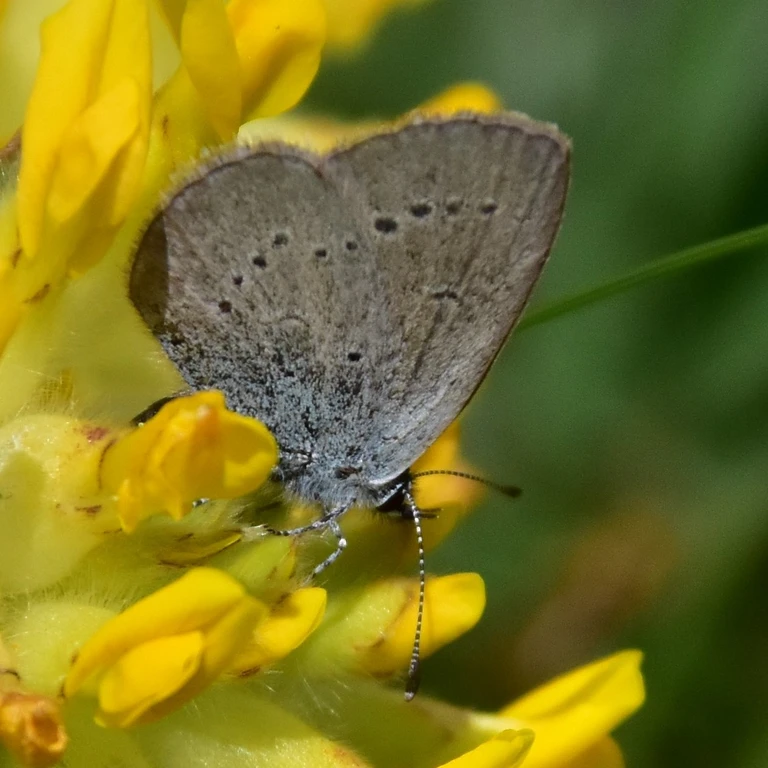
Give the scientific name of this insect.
Cupido minimus
